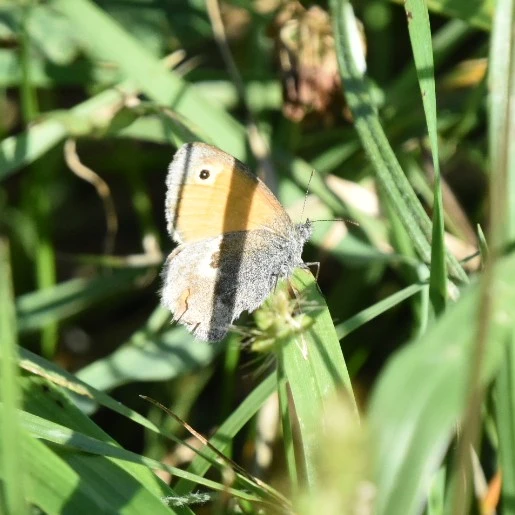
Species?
Coenonympha pamphilus
